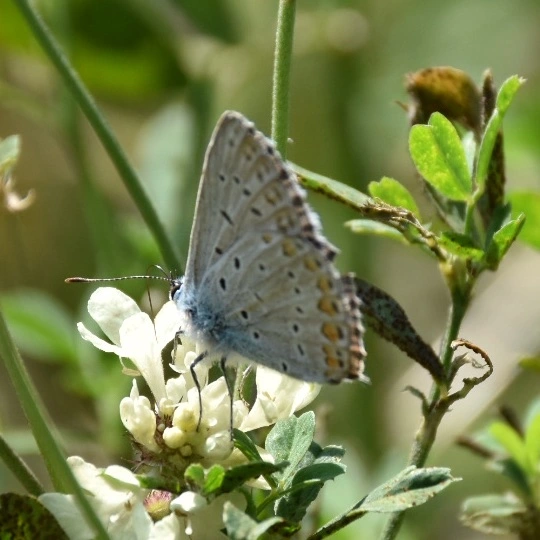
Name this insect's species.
Polyommatus icarus
